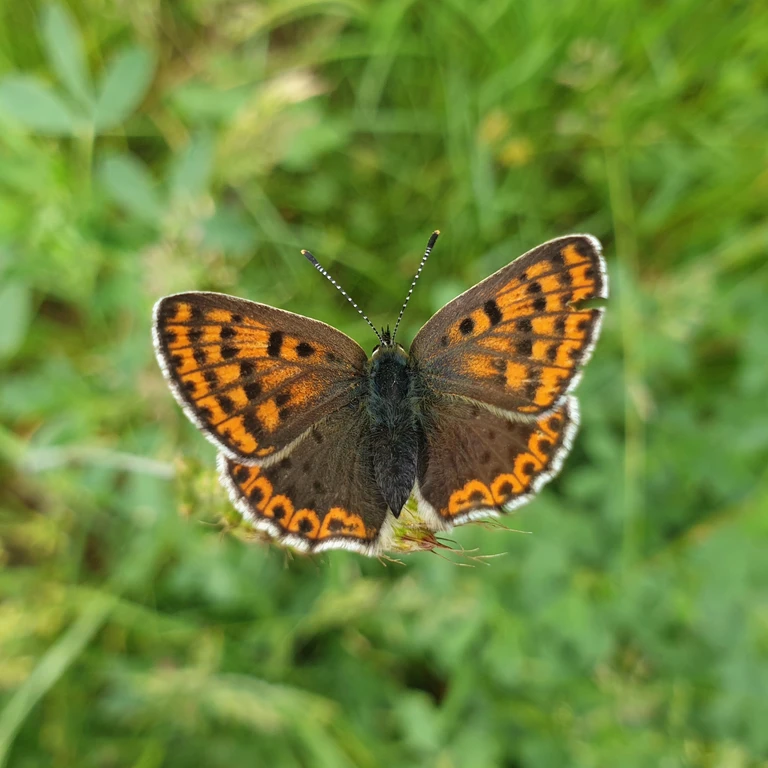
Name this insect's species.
Lycaena tityrus (also Loweia tityrus)
